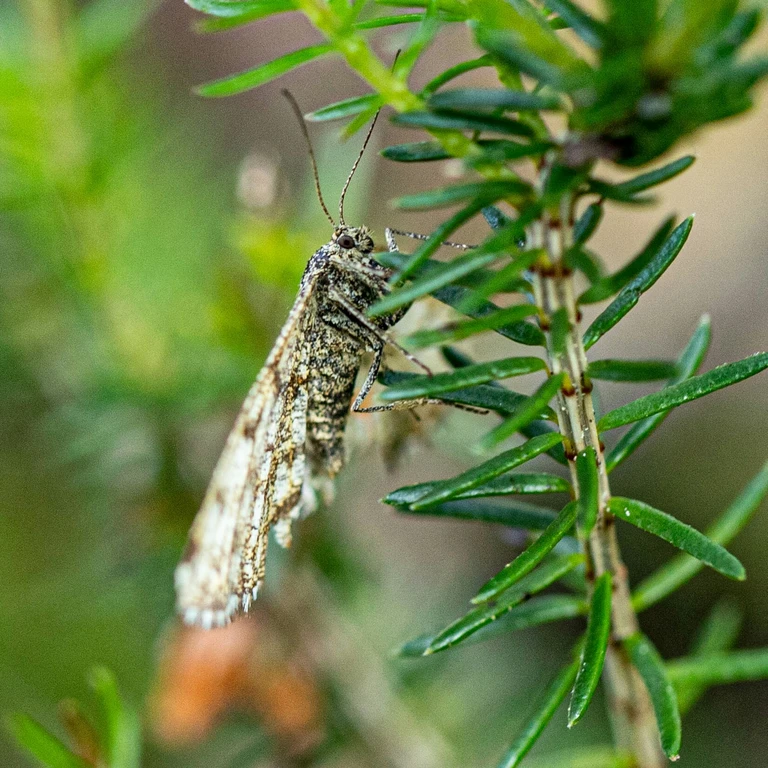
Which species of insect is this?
Ematurga atomaria
